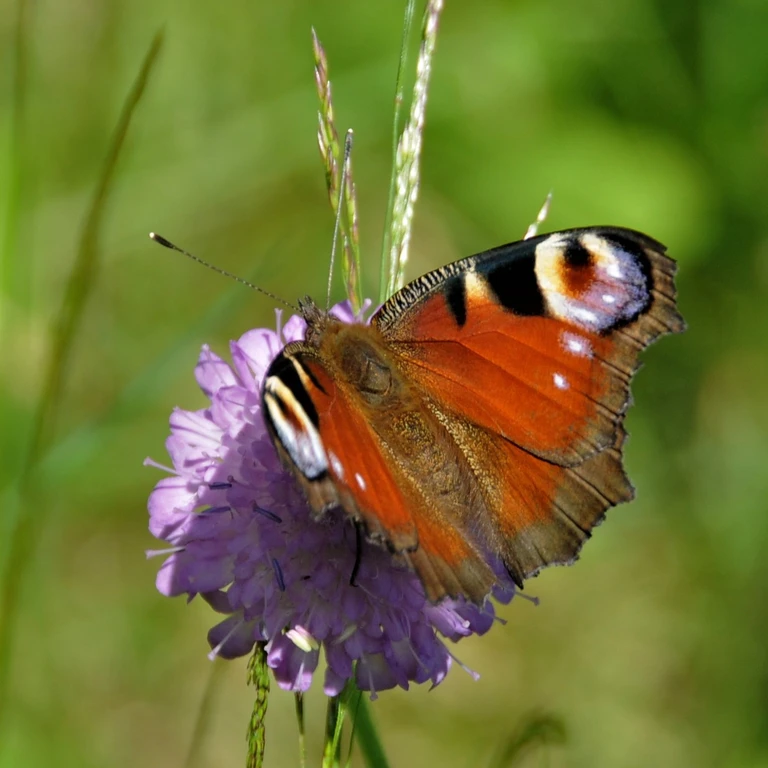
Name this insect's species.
Aglais io
